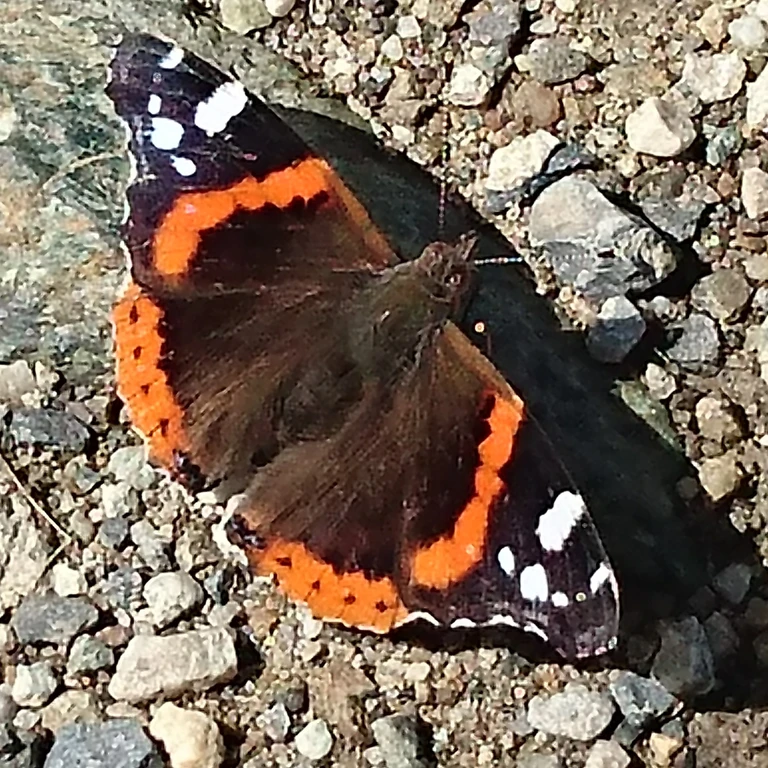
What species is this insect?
Vanessa atalanta
